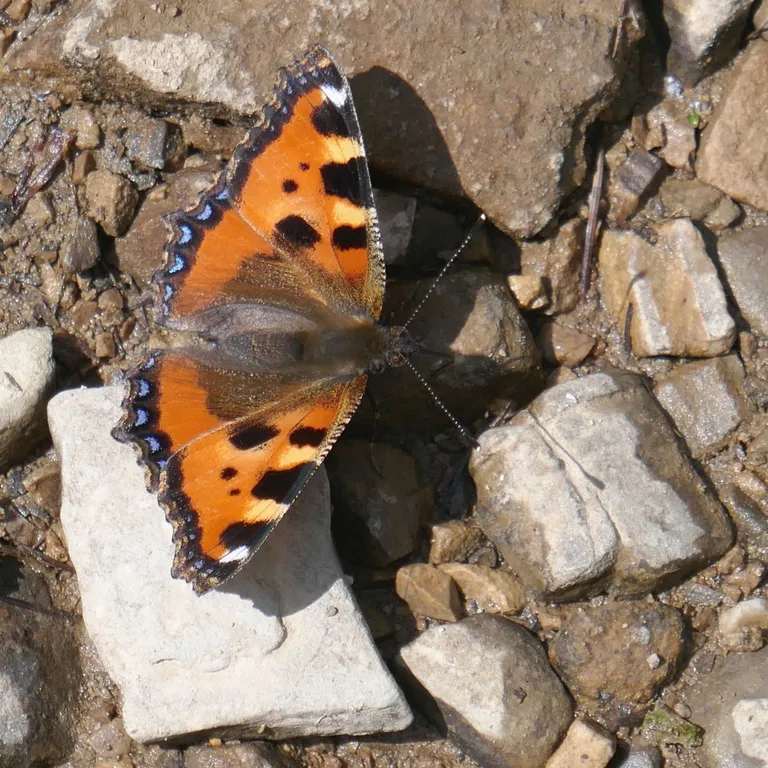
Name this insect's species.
Aglais urticae
